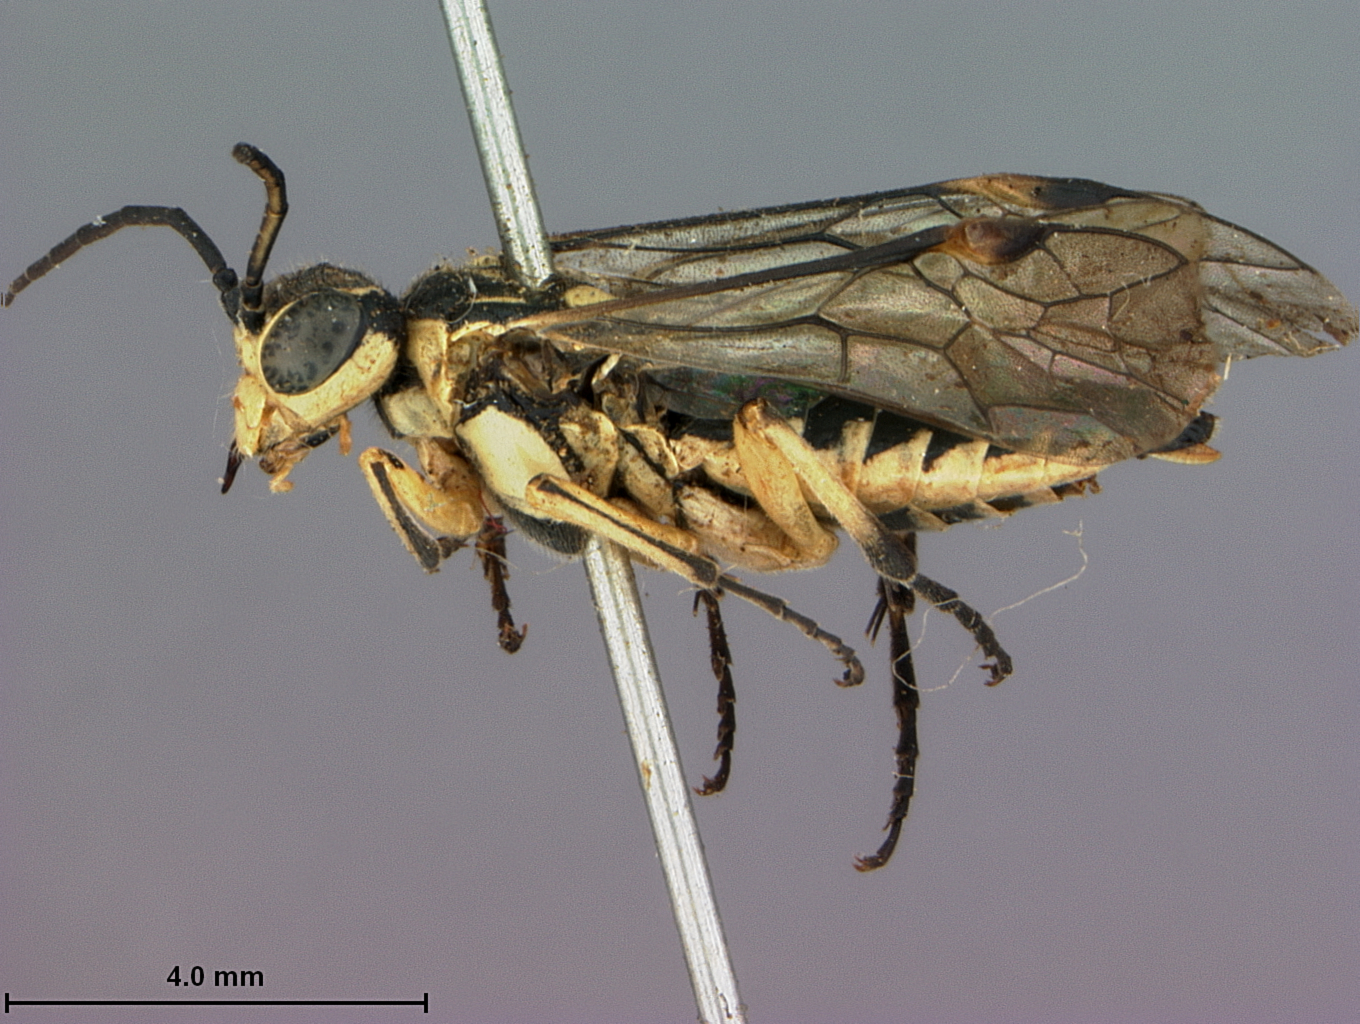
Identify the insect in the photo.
Rhogogaster truncatus
